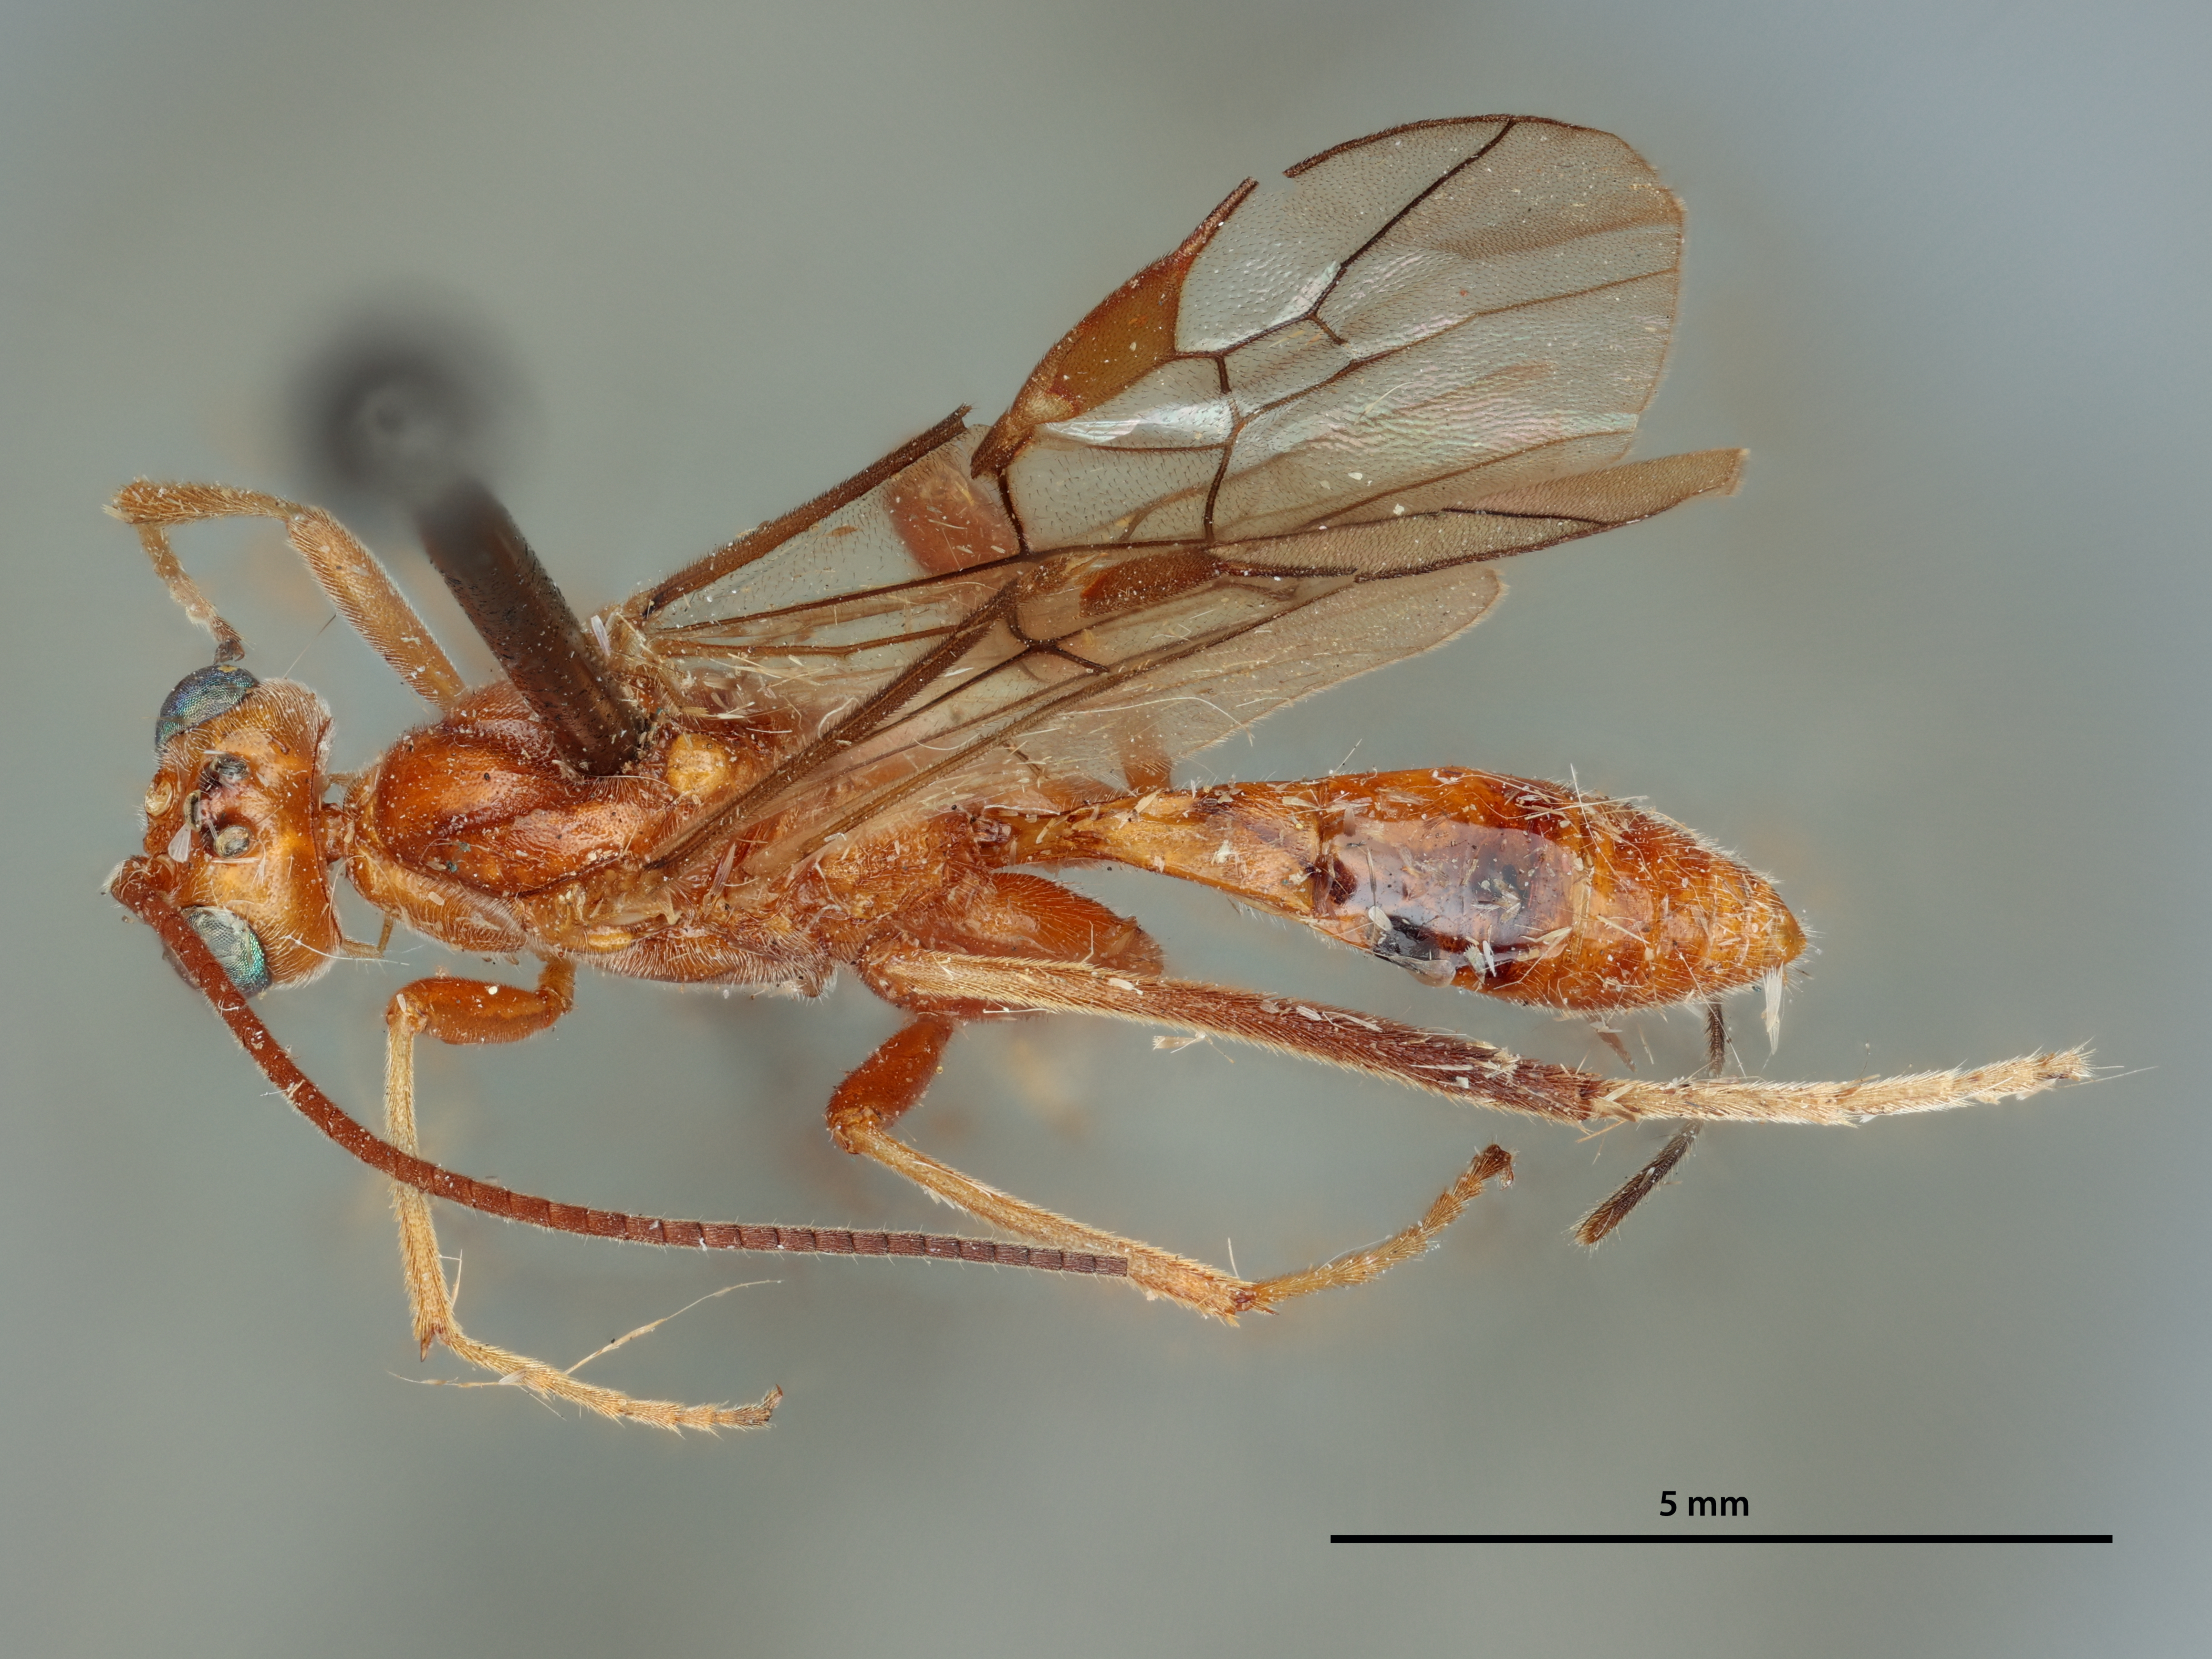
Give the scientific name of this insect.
Meteorus crassifemus
